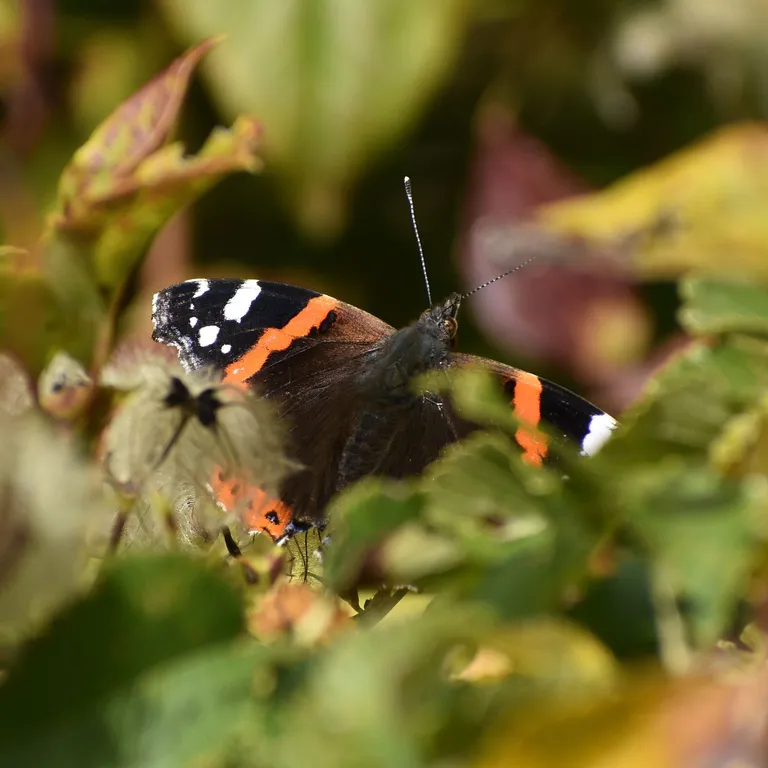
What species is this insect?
Vanessa atalanta
